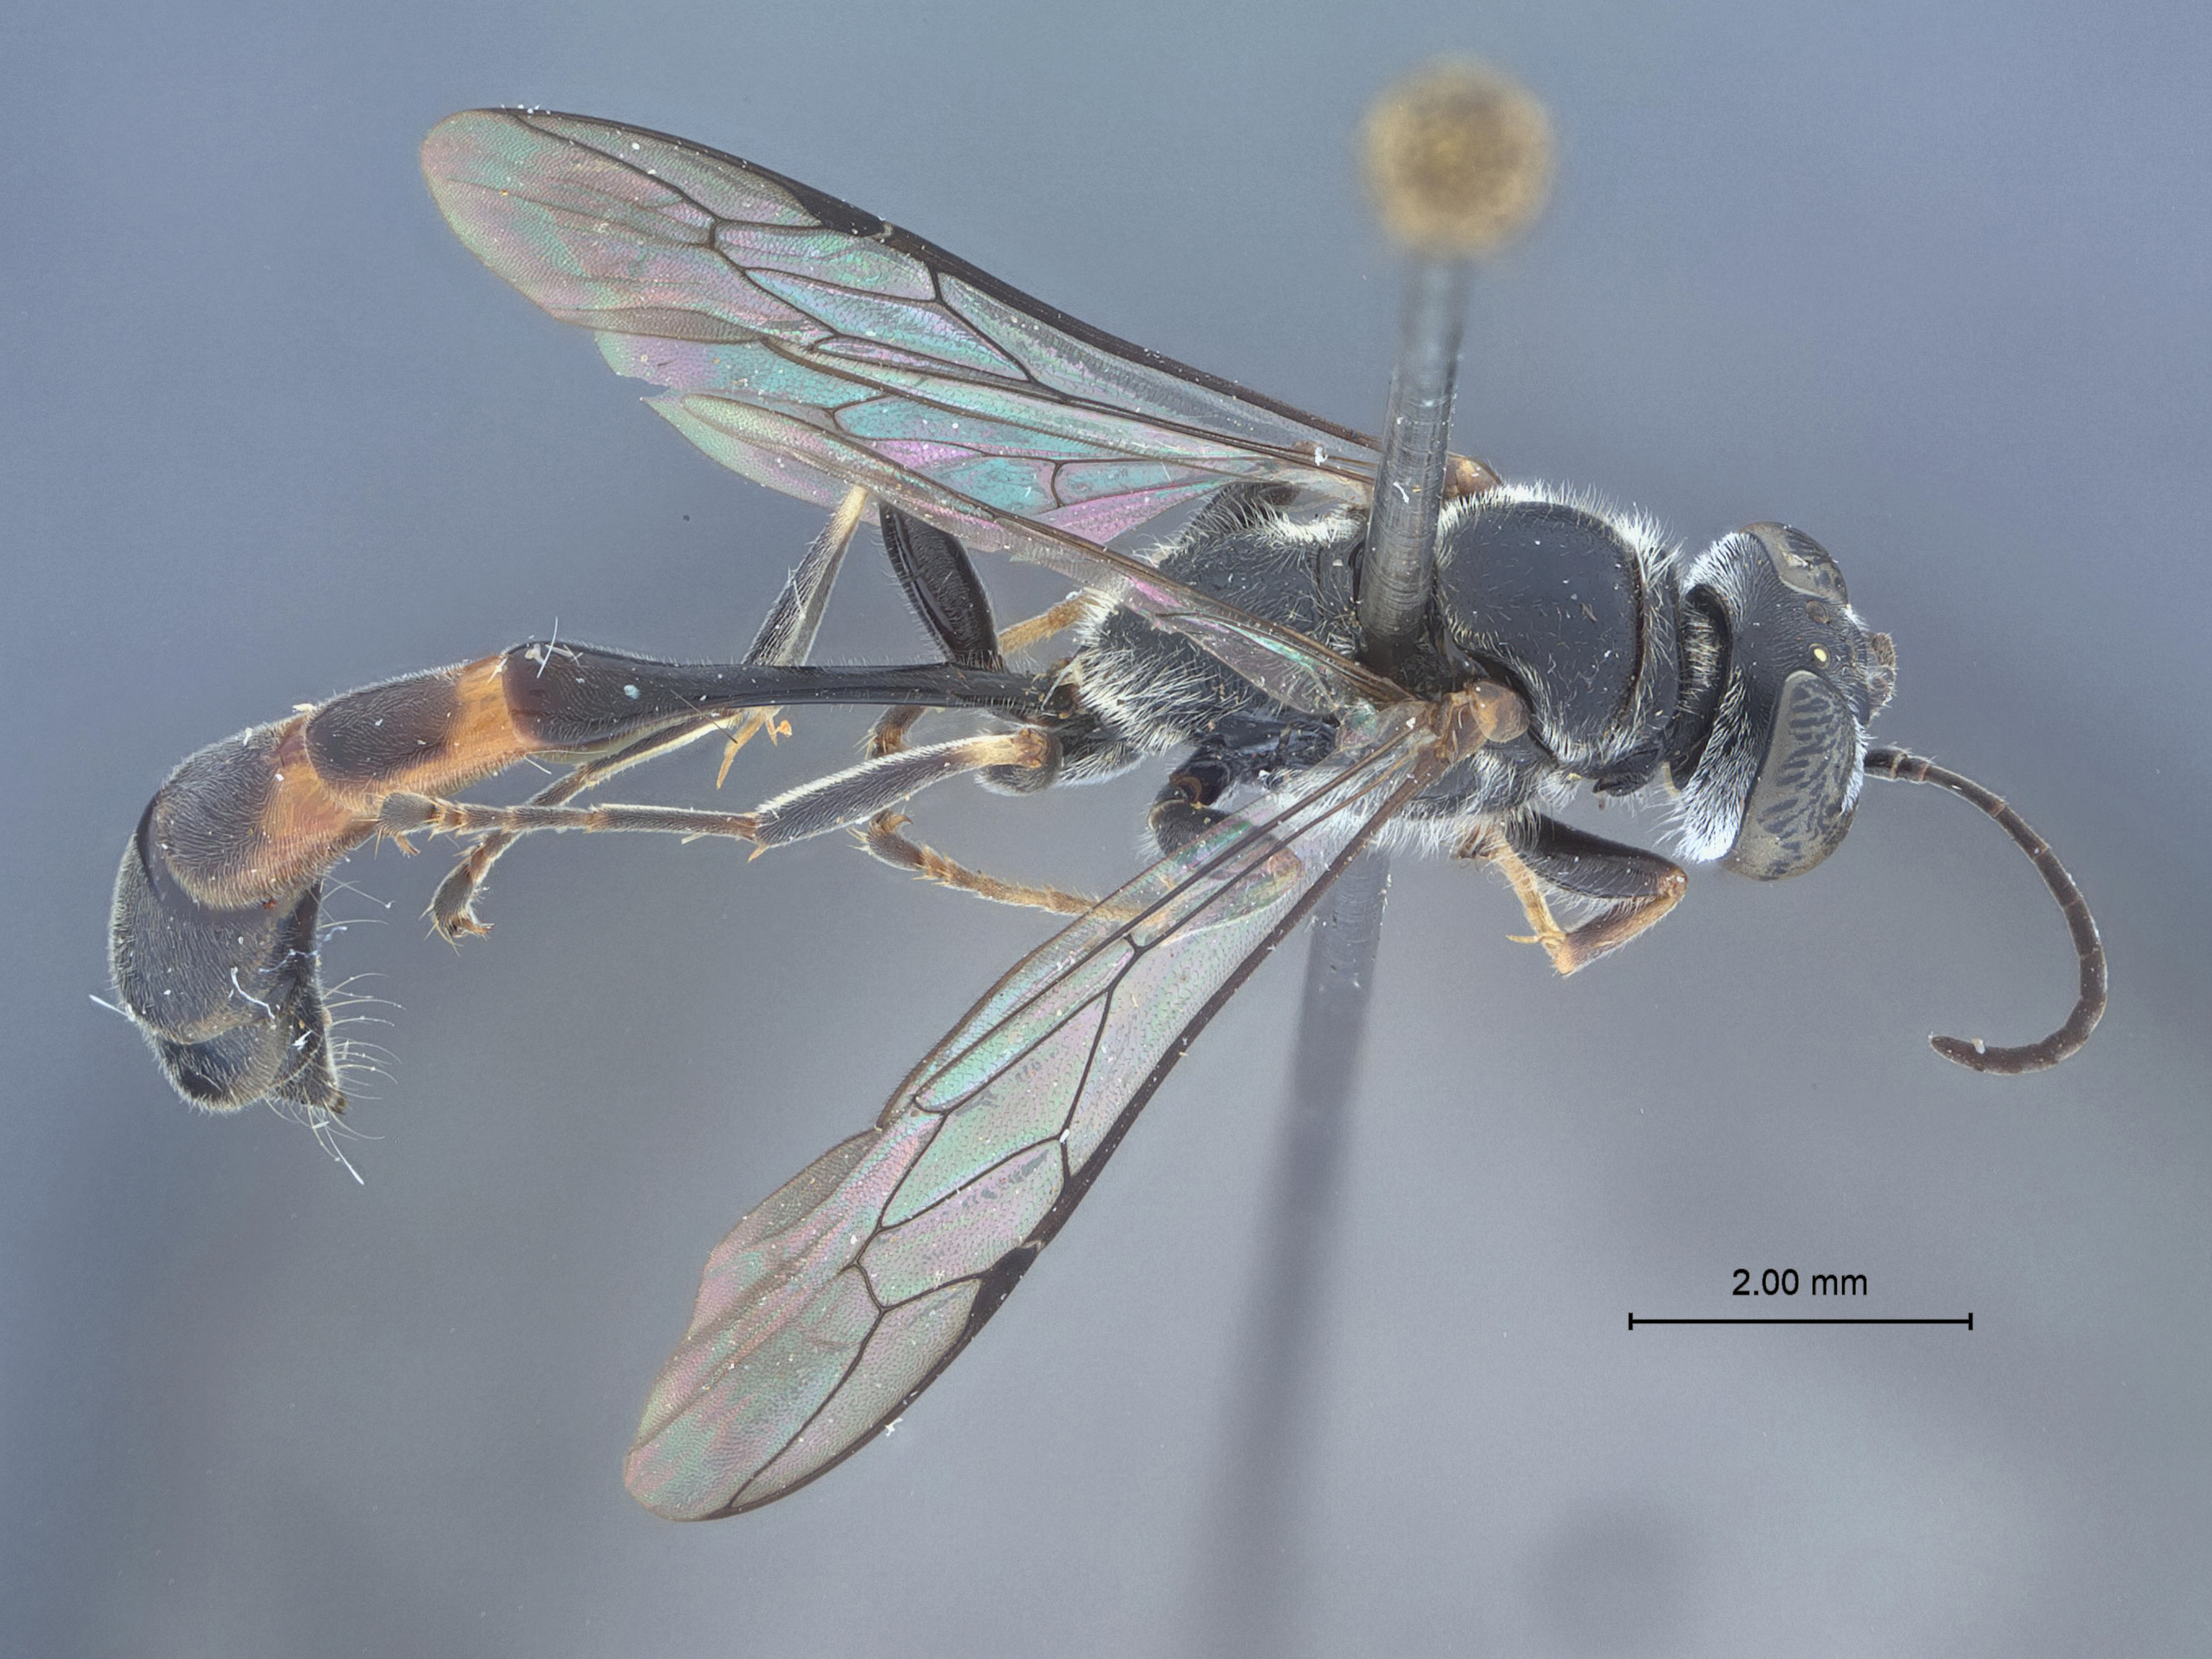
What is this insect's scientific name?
Trypoxylon benten
